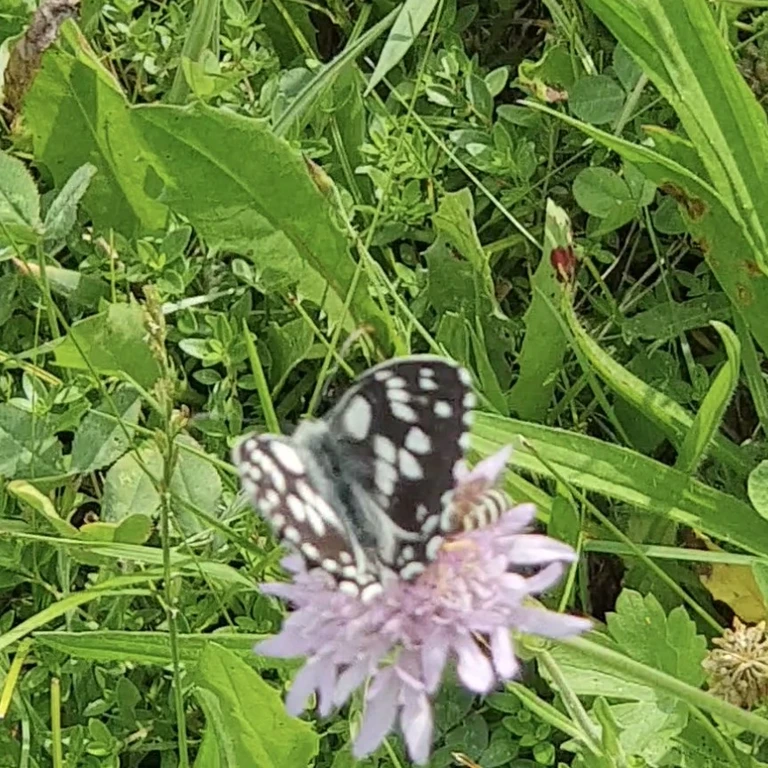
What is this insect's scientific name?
Melanargia galathea
